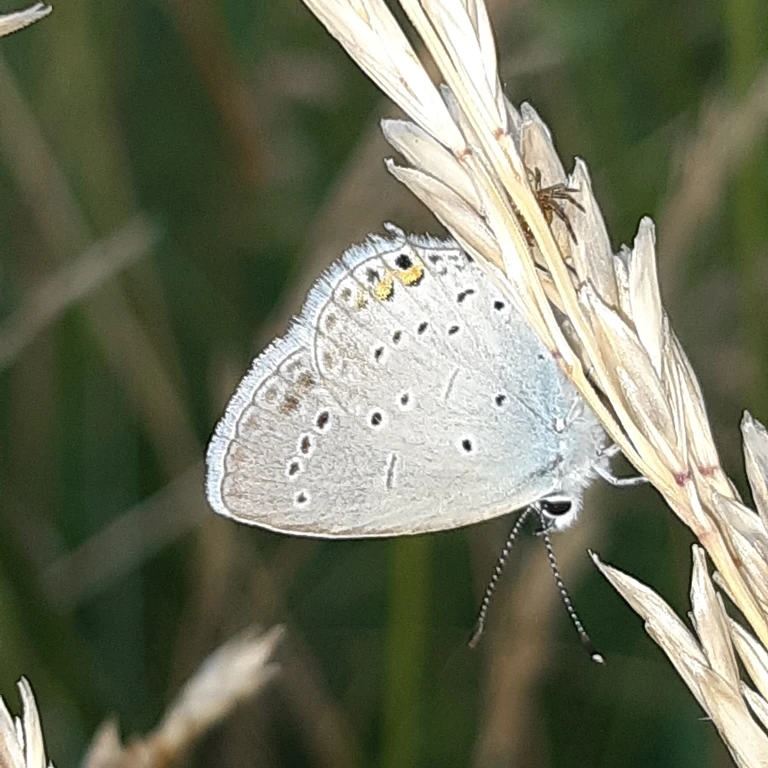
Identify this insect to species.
Cupido argiades (also Elkalyce argiades)
